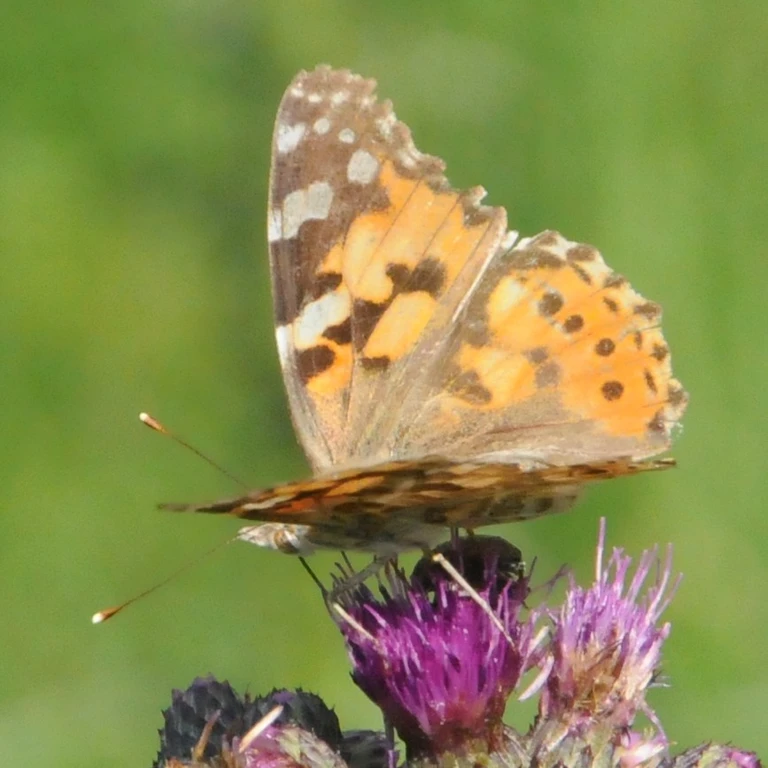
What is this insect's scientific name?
Vanessa cardui
